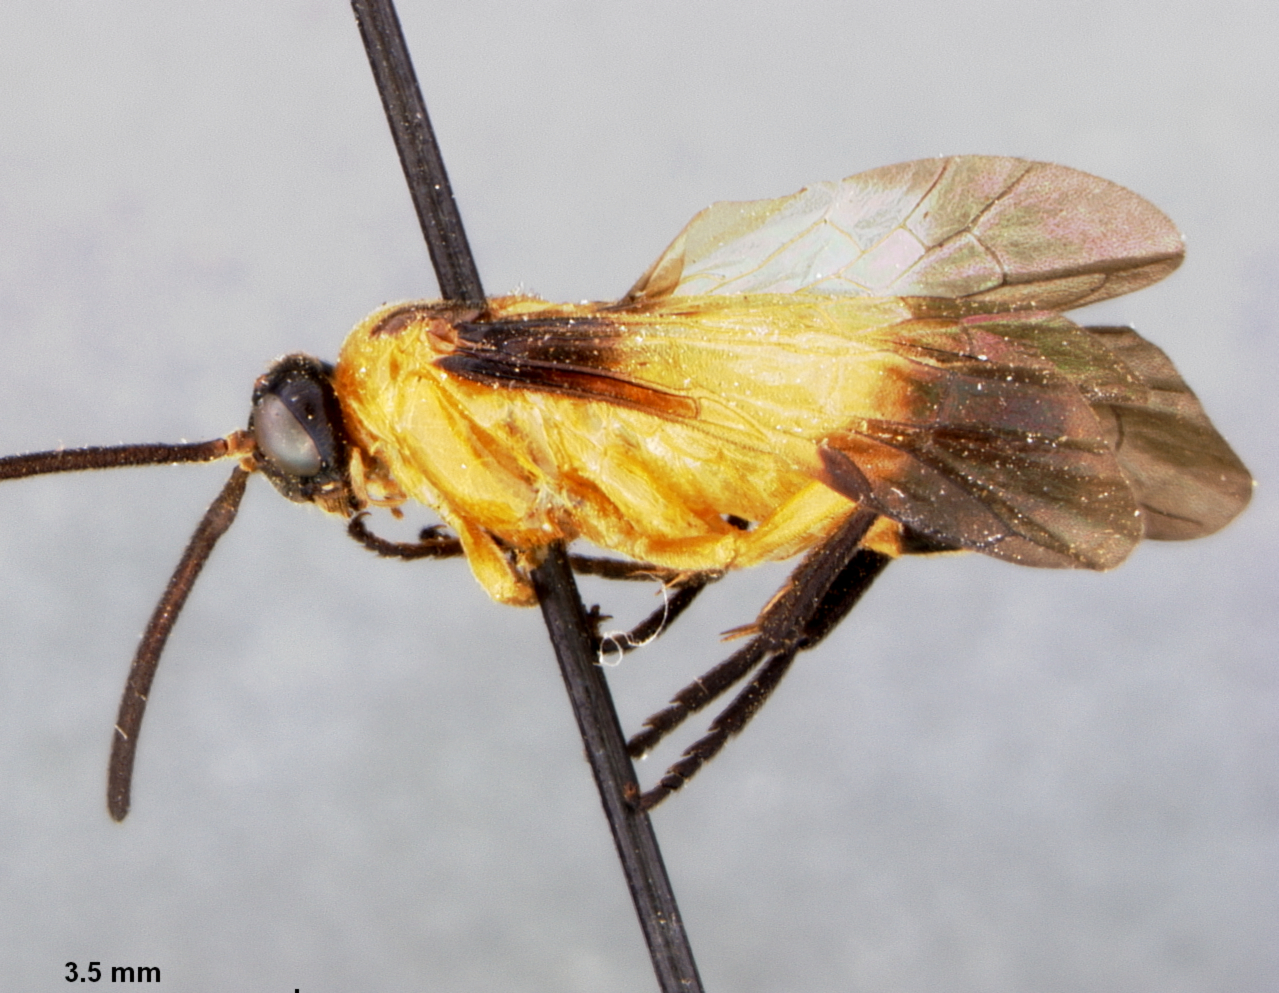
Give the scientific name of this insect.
Caloptilia townsendi
